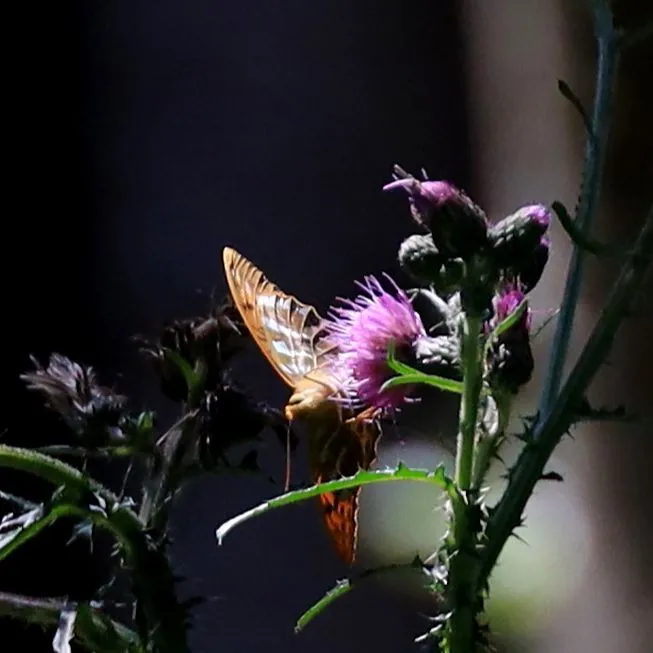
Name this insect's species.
Argynnis paphia
